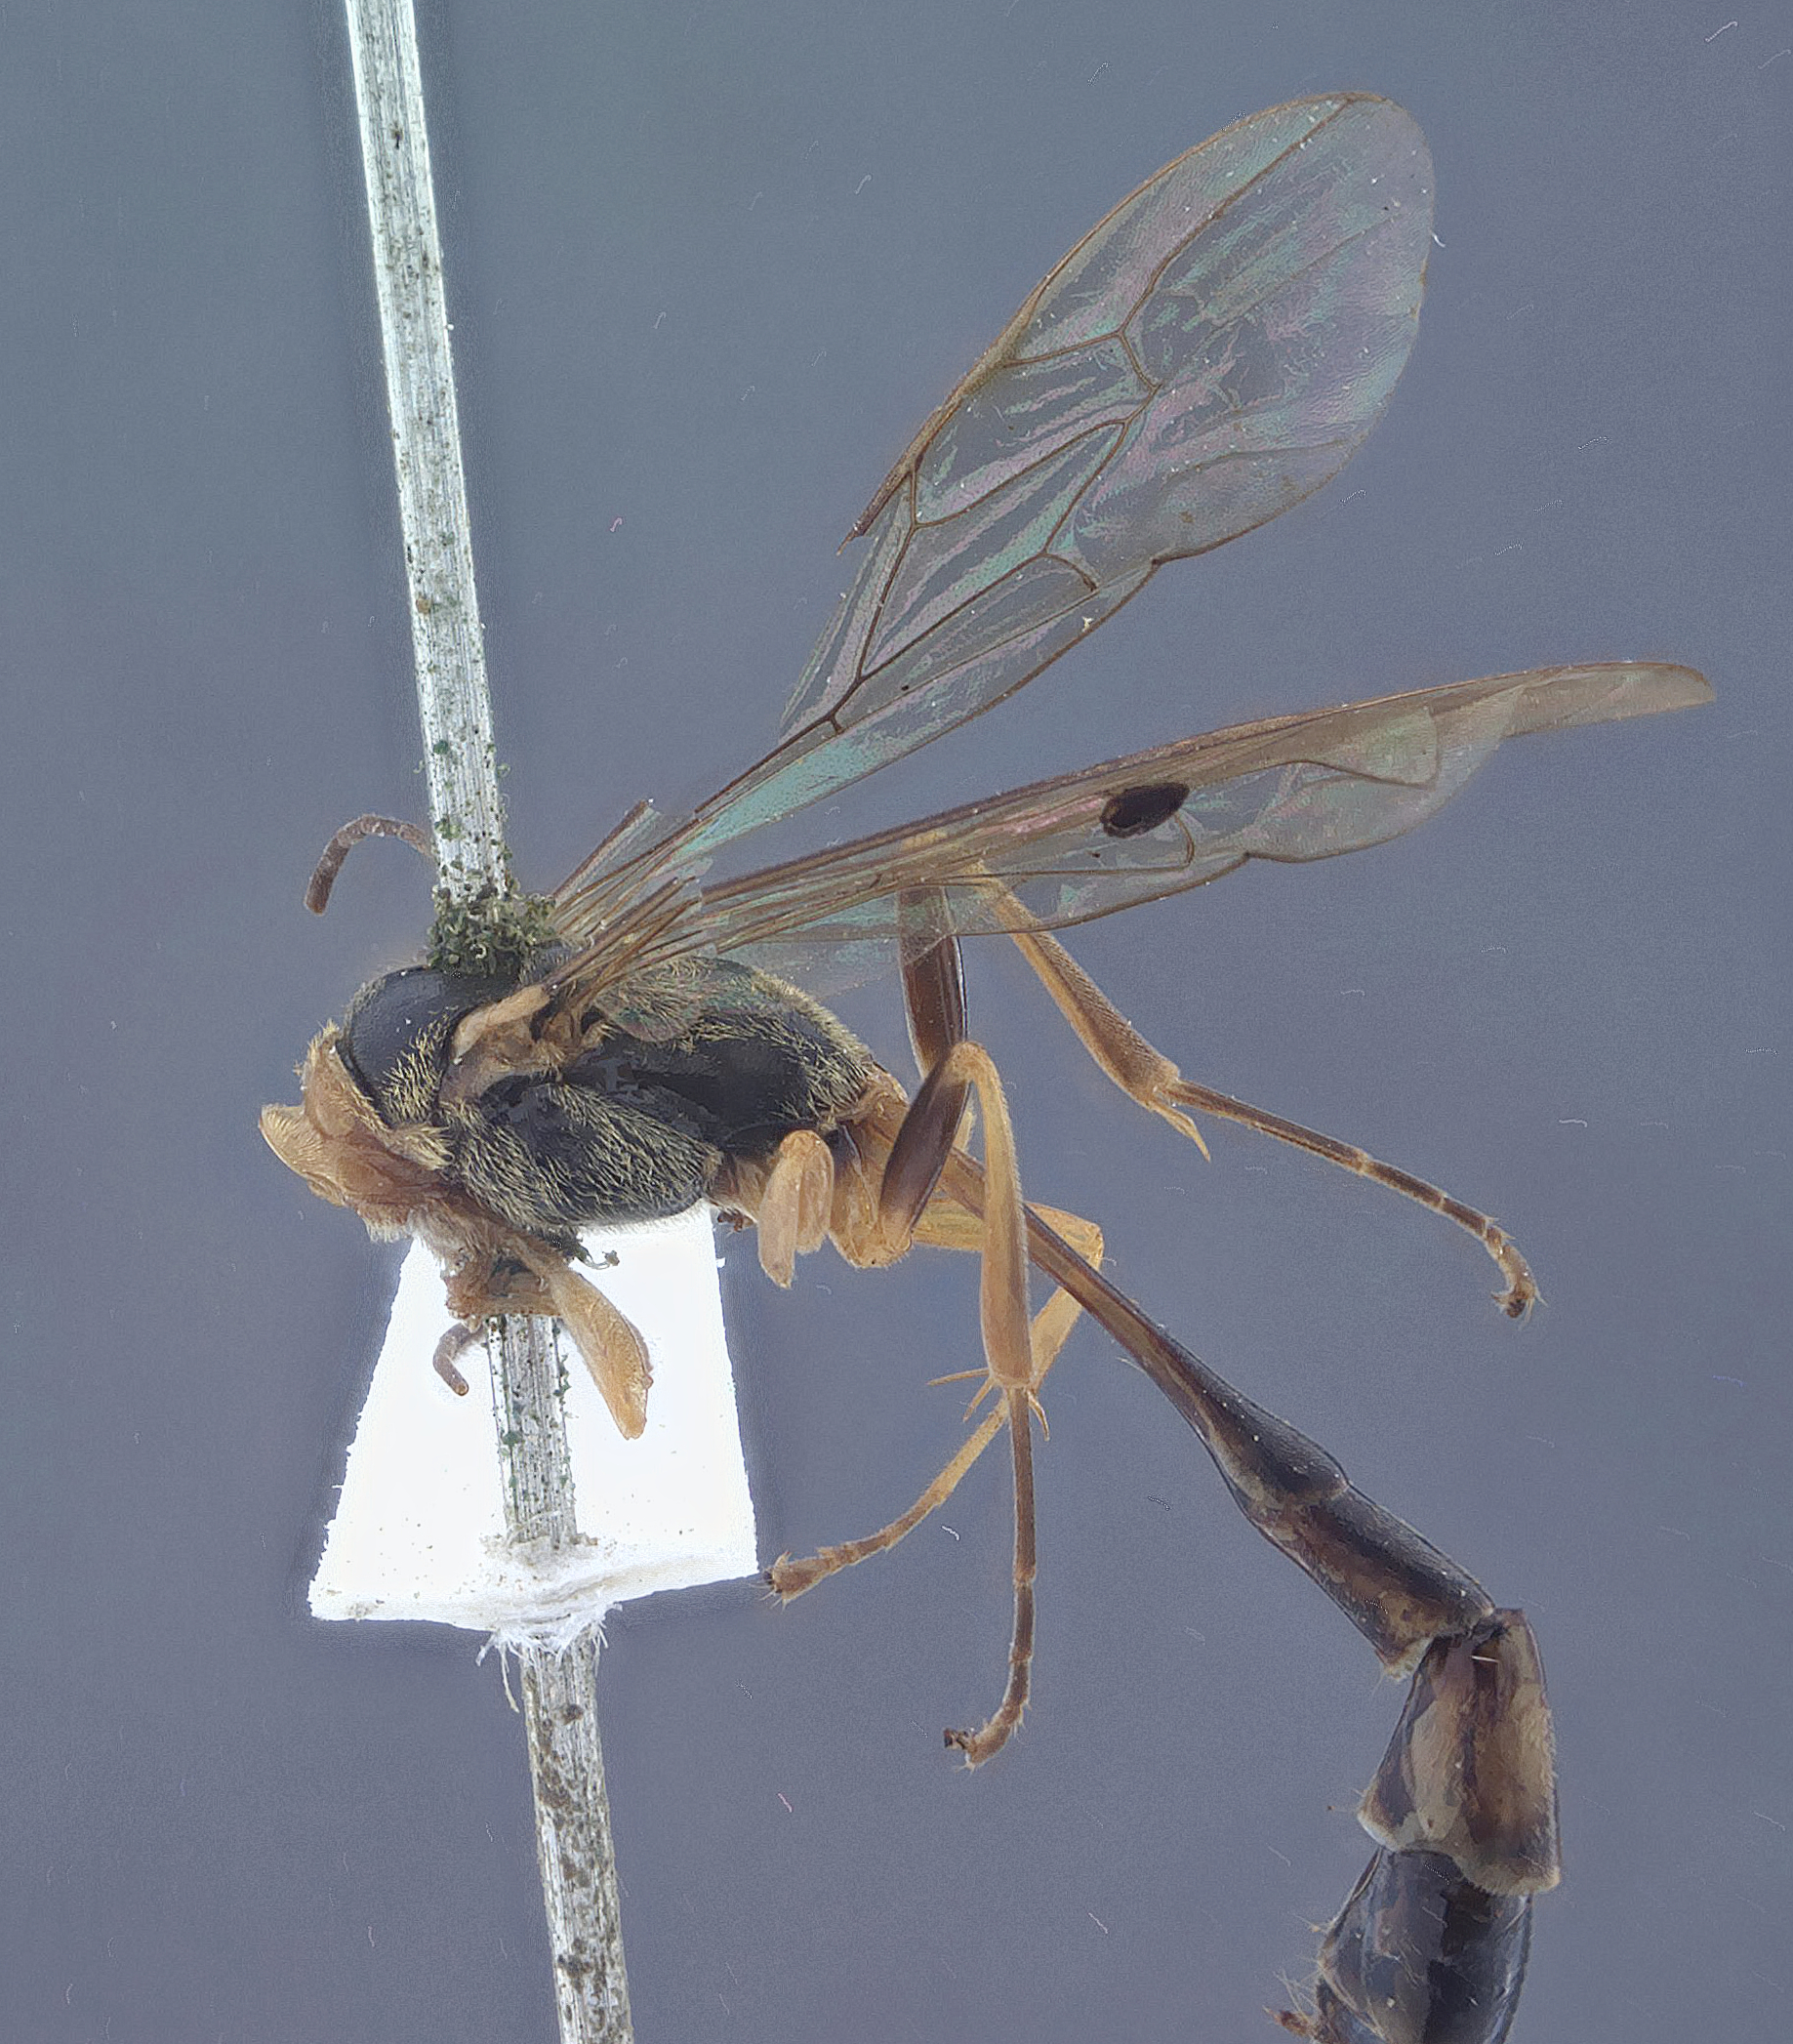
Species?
Trypoxylon sandakanum
